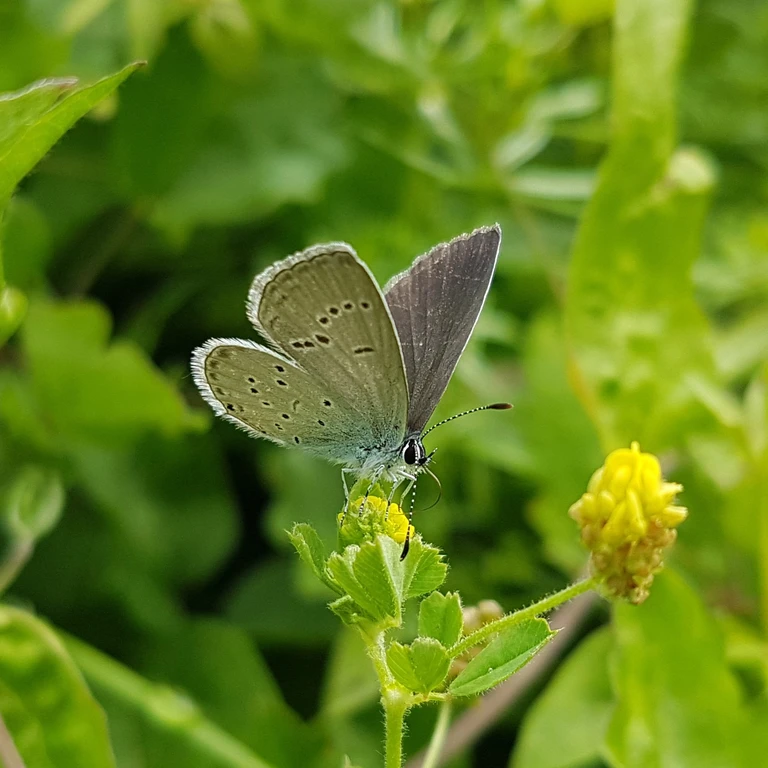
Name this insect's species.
Cupido decolorata (also Elkalyce decolorata)
